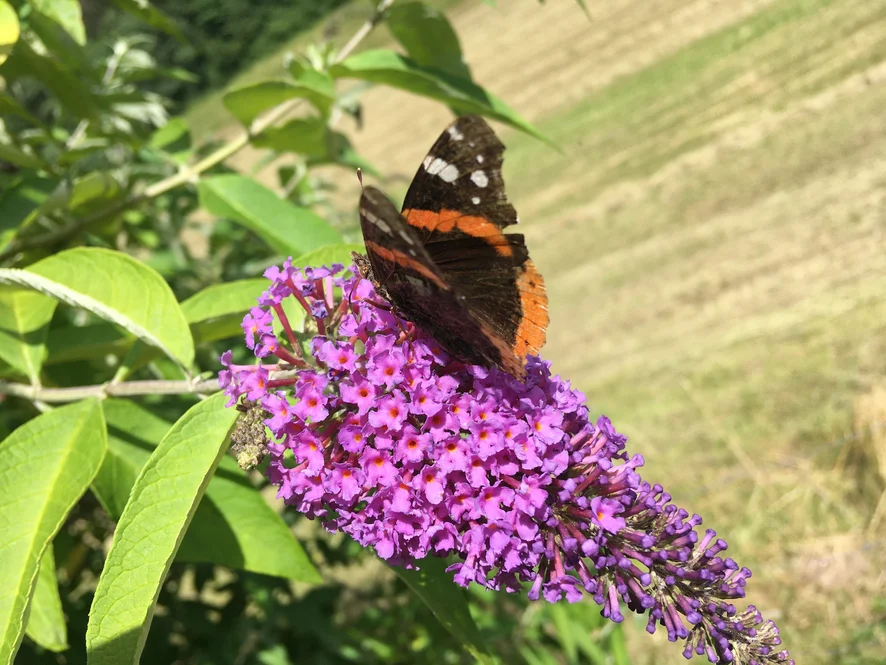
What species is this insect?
Vanessa atalanta
